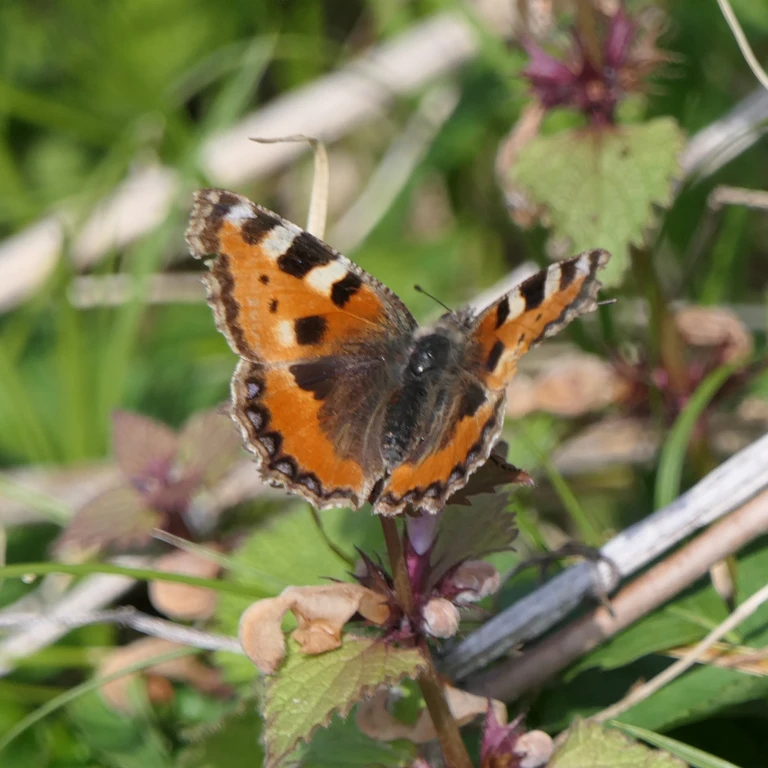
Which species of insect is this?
Aglais urticae
